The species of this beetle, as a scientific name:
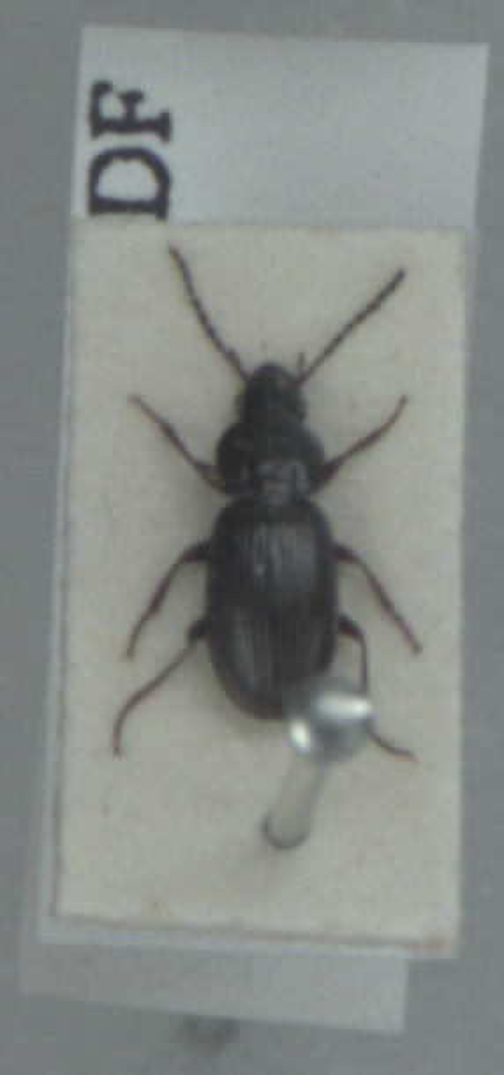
Pterostichus diligens
